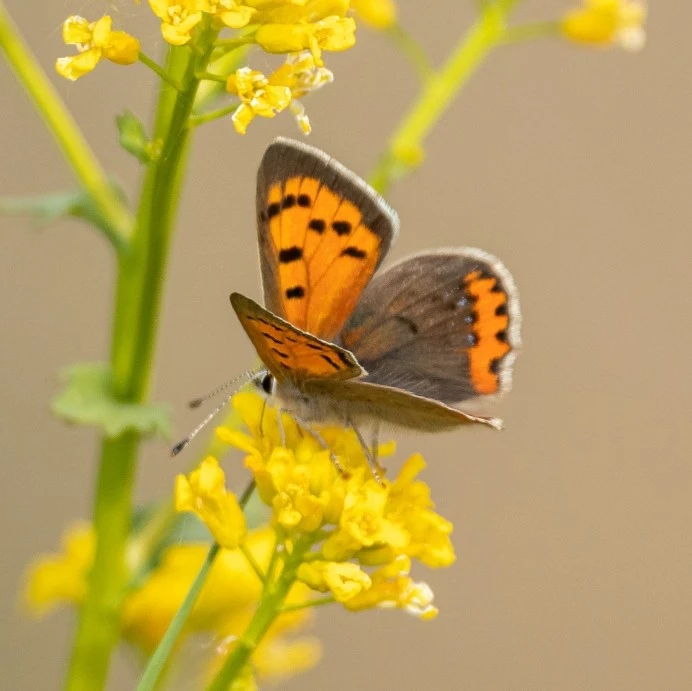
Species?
Lycaena phlaeas
